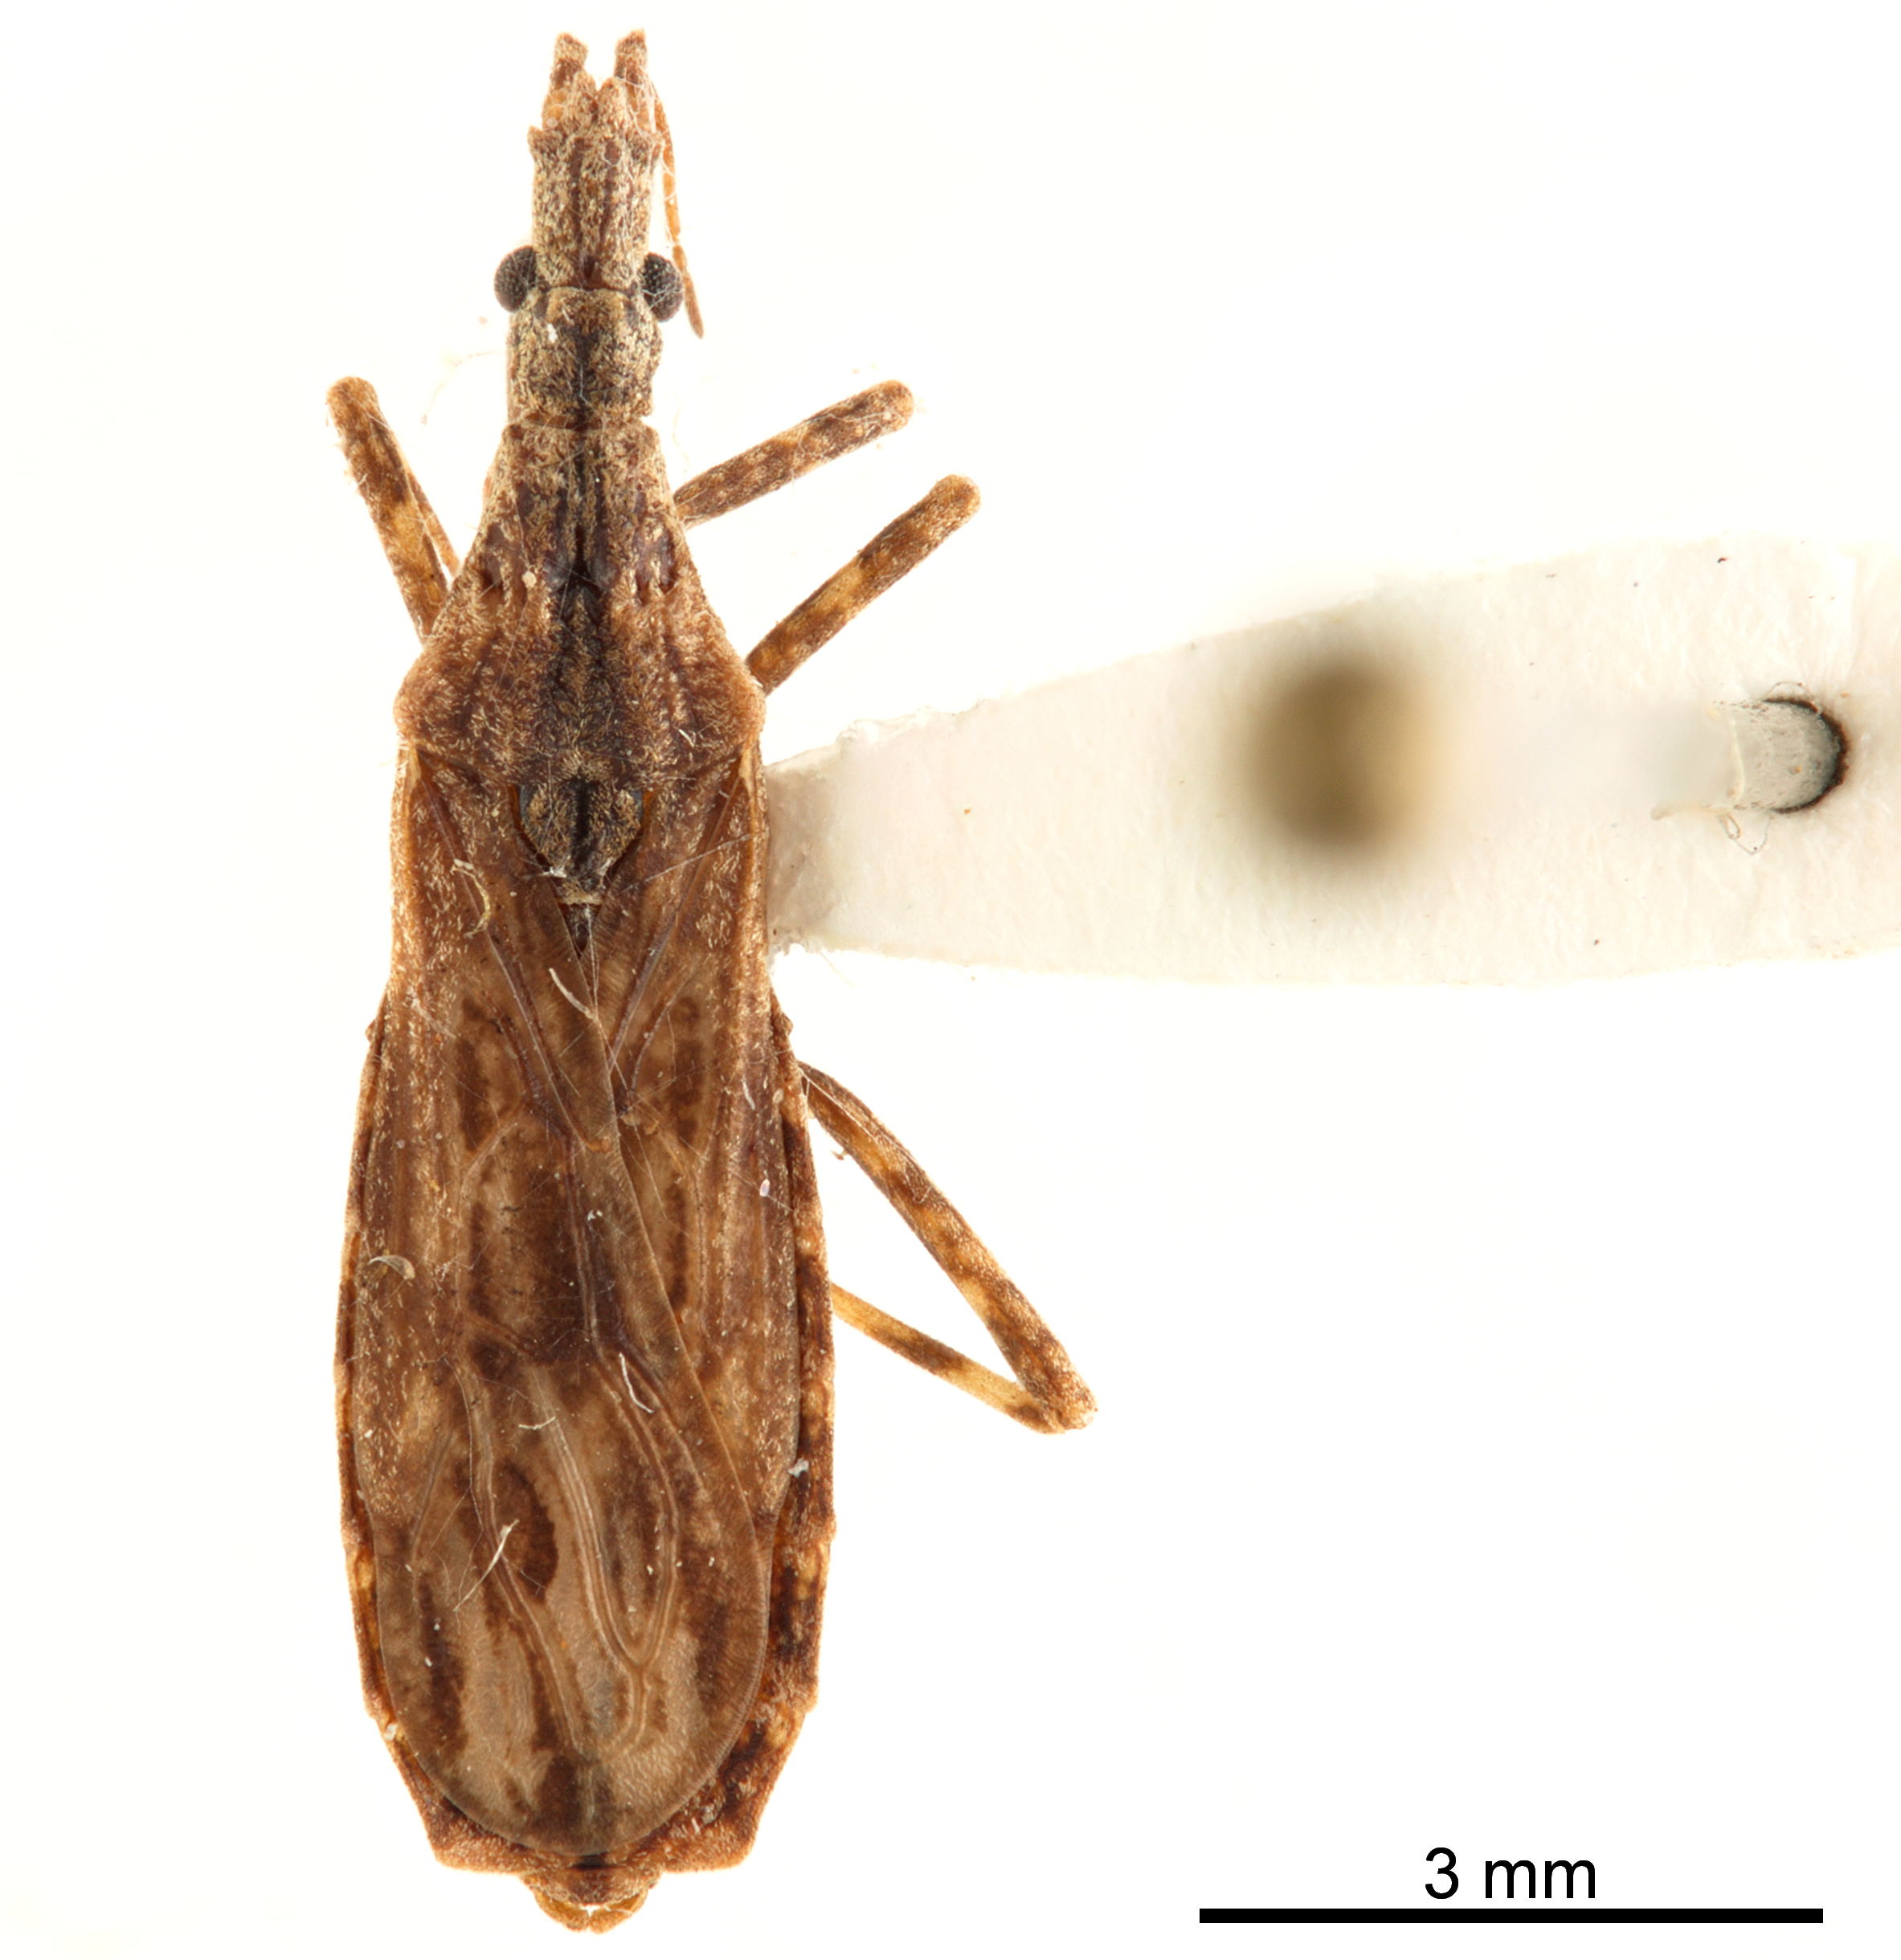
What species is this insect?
Aulacogenia errabunda
